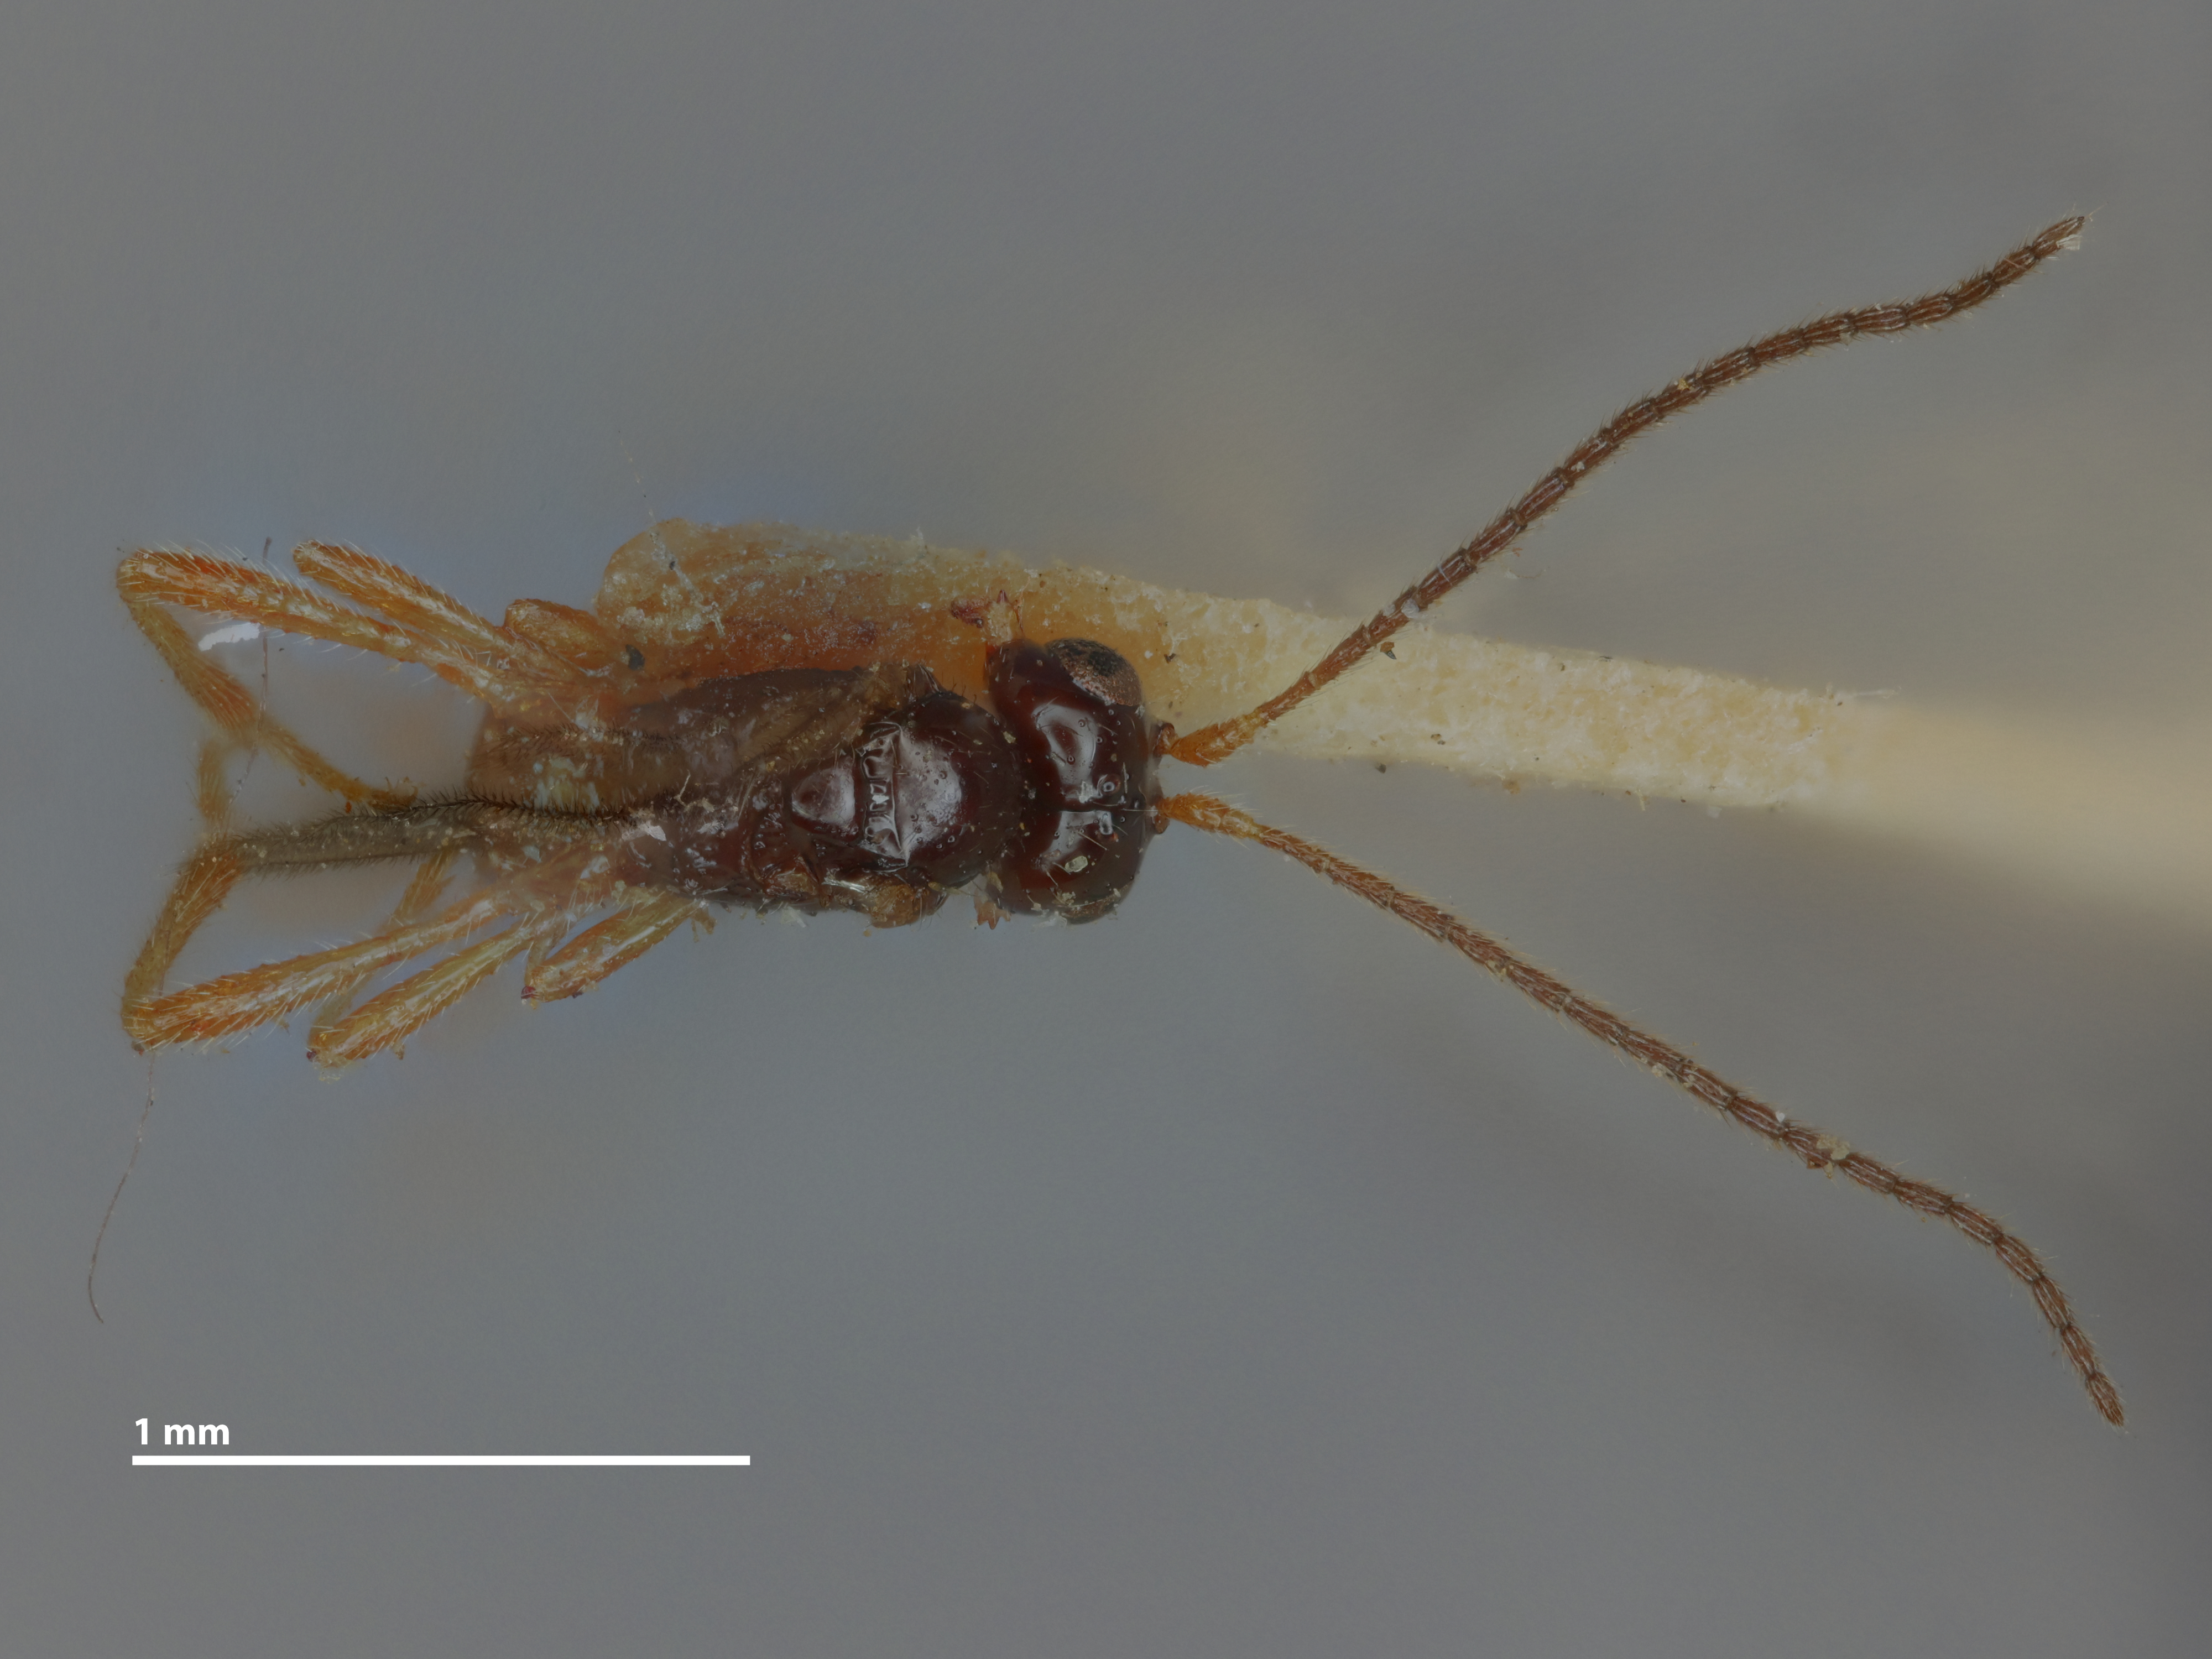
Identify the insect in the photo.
Aspilota curtibasis
